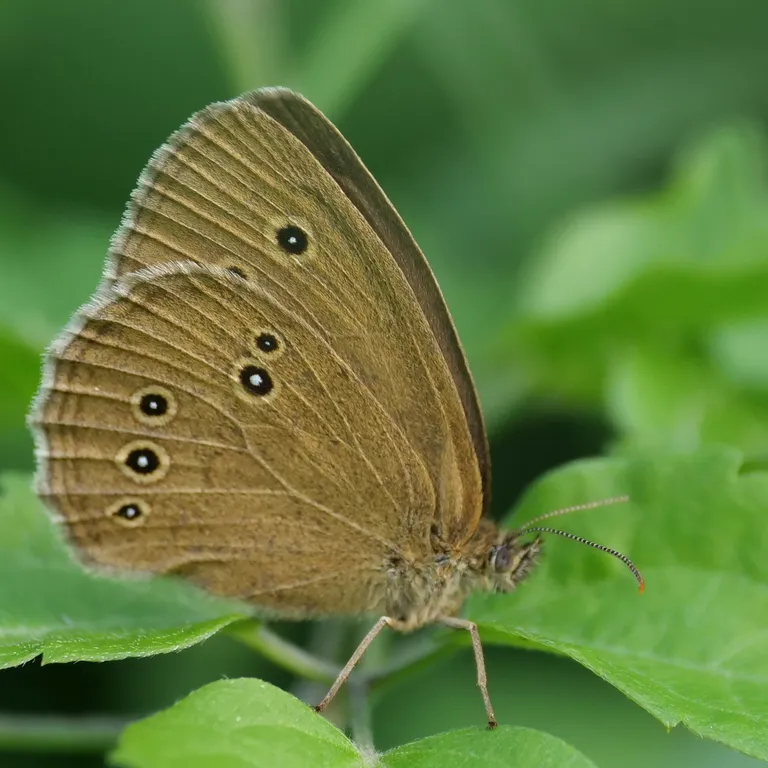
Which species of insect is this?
Aphantopus hyperantus
